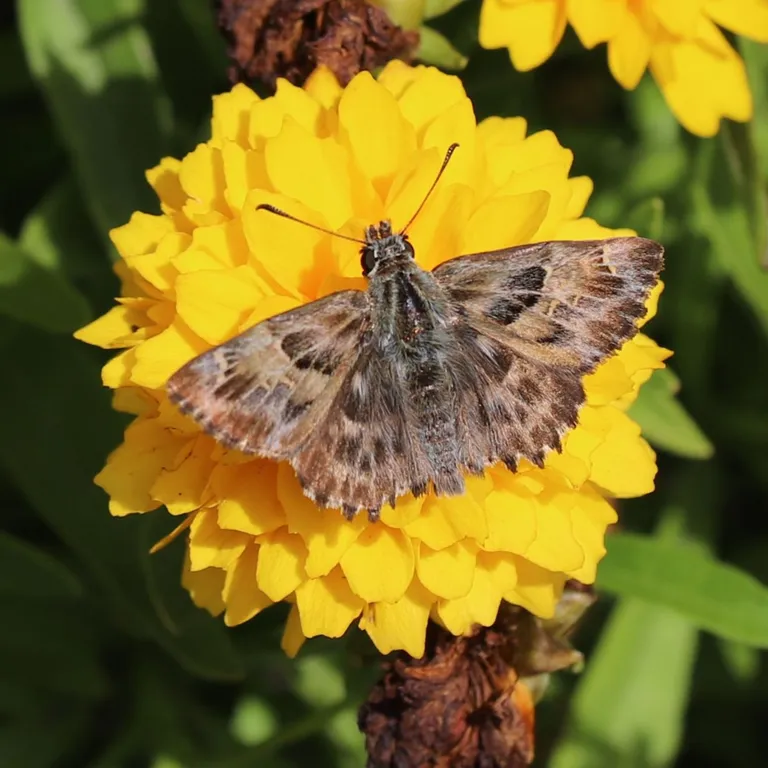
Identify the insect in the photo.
Carcharodus alceae
